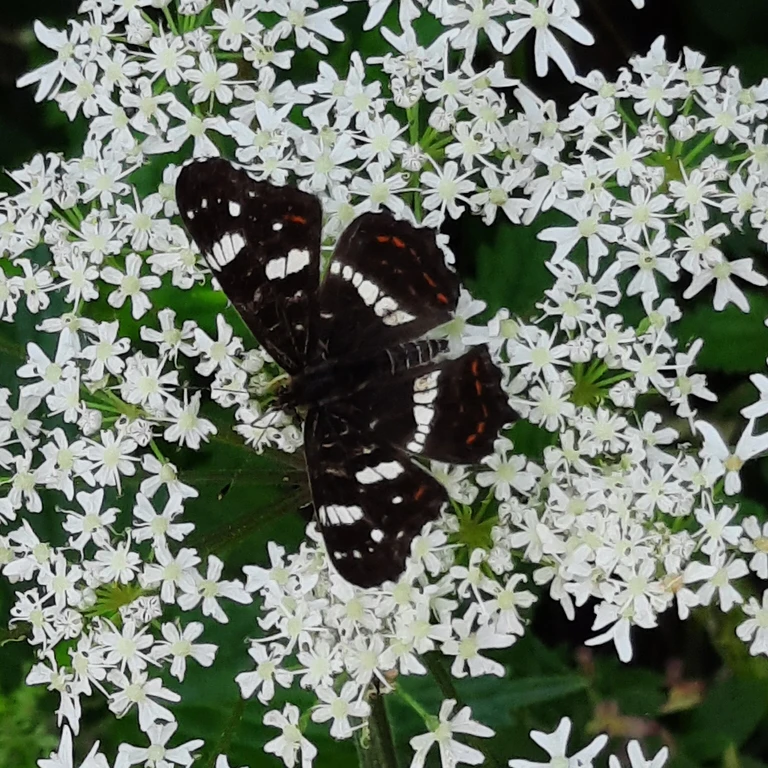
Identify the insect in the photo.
Araschnia levana
